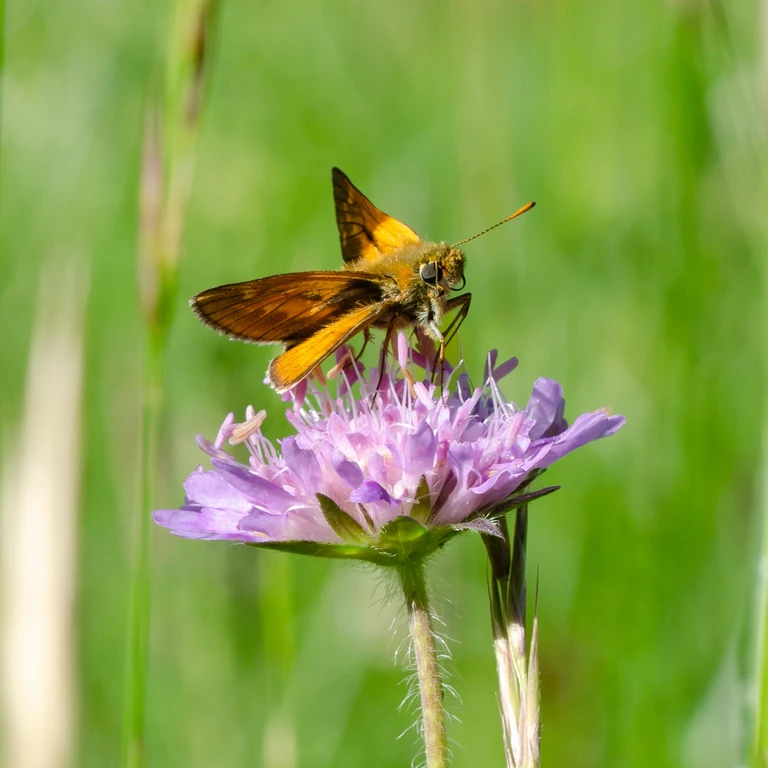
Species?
Ochlodes sylvanus (also Ochlodes venata)
